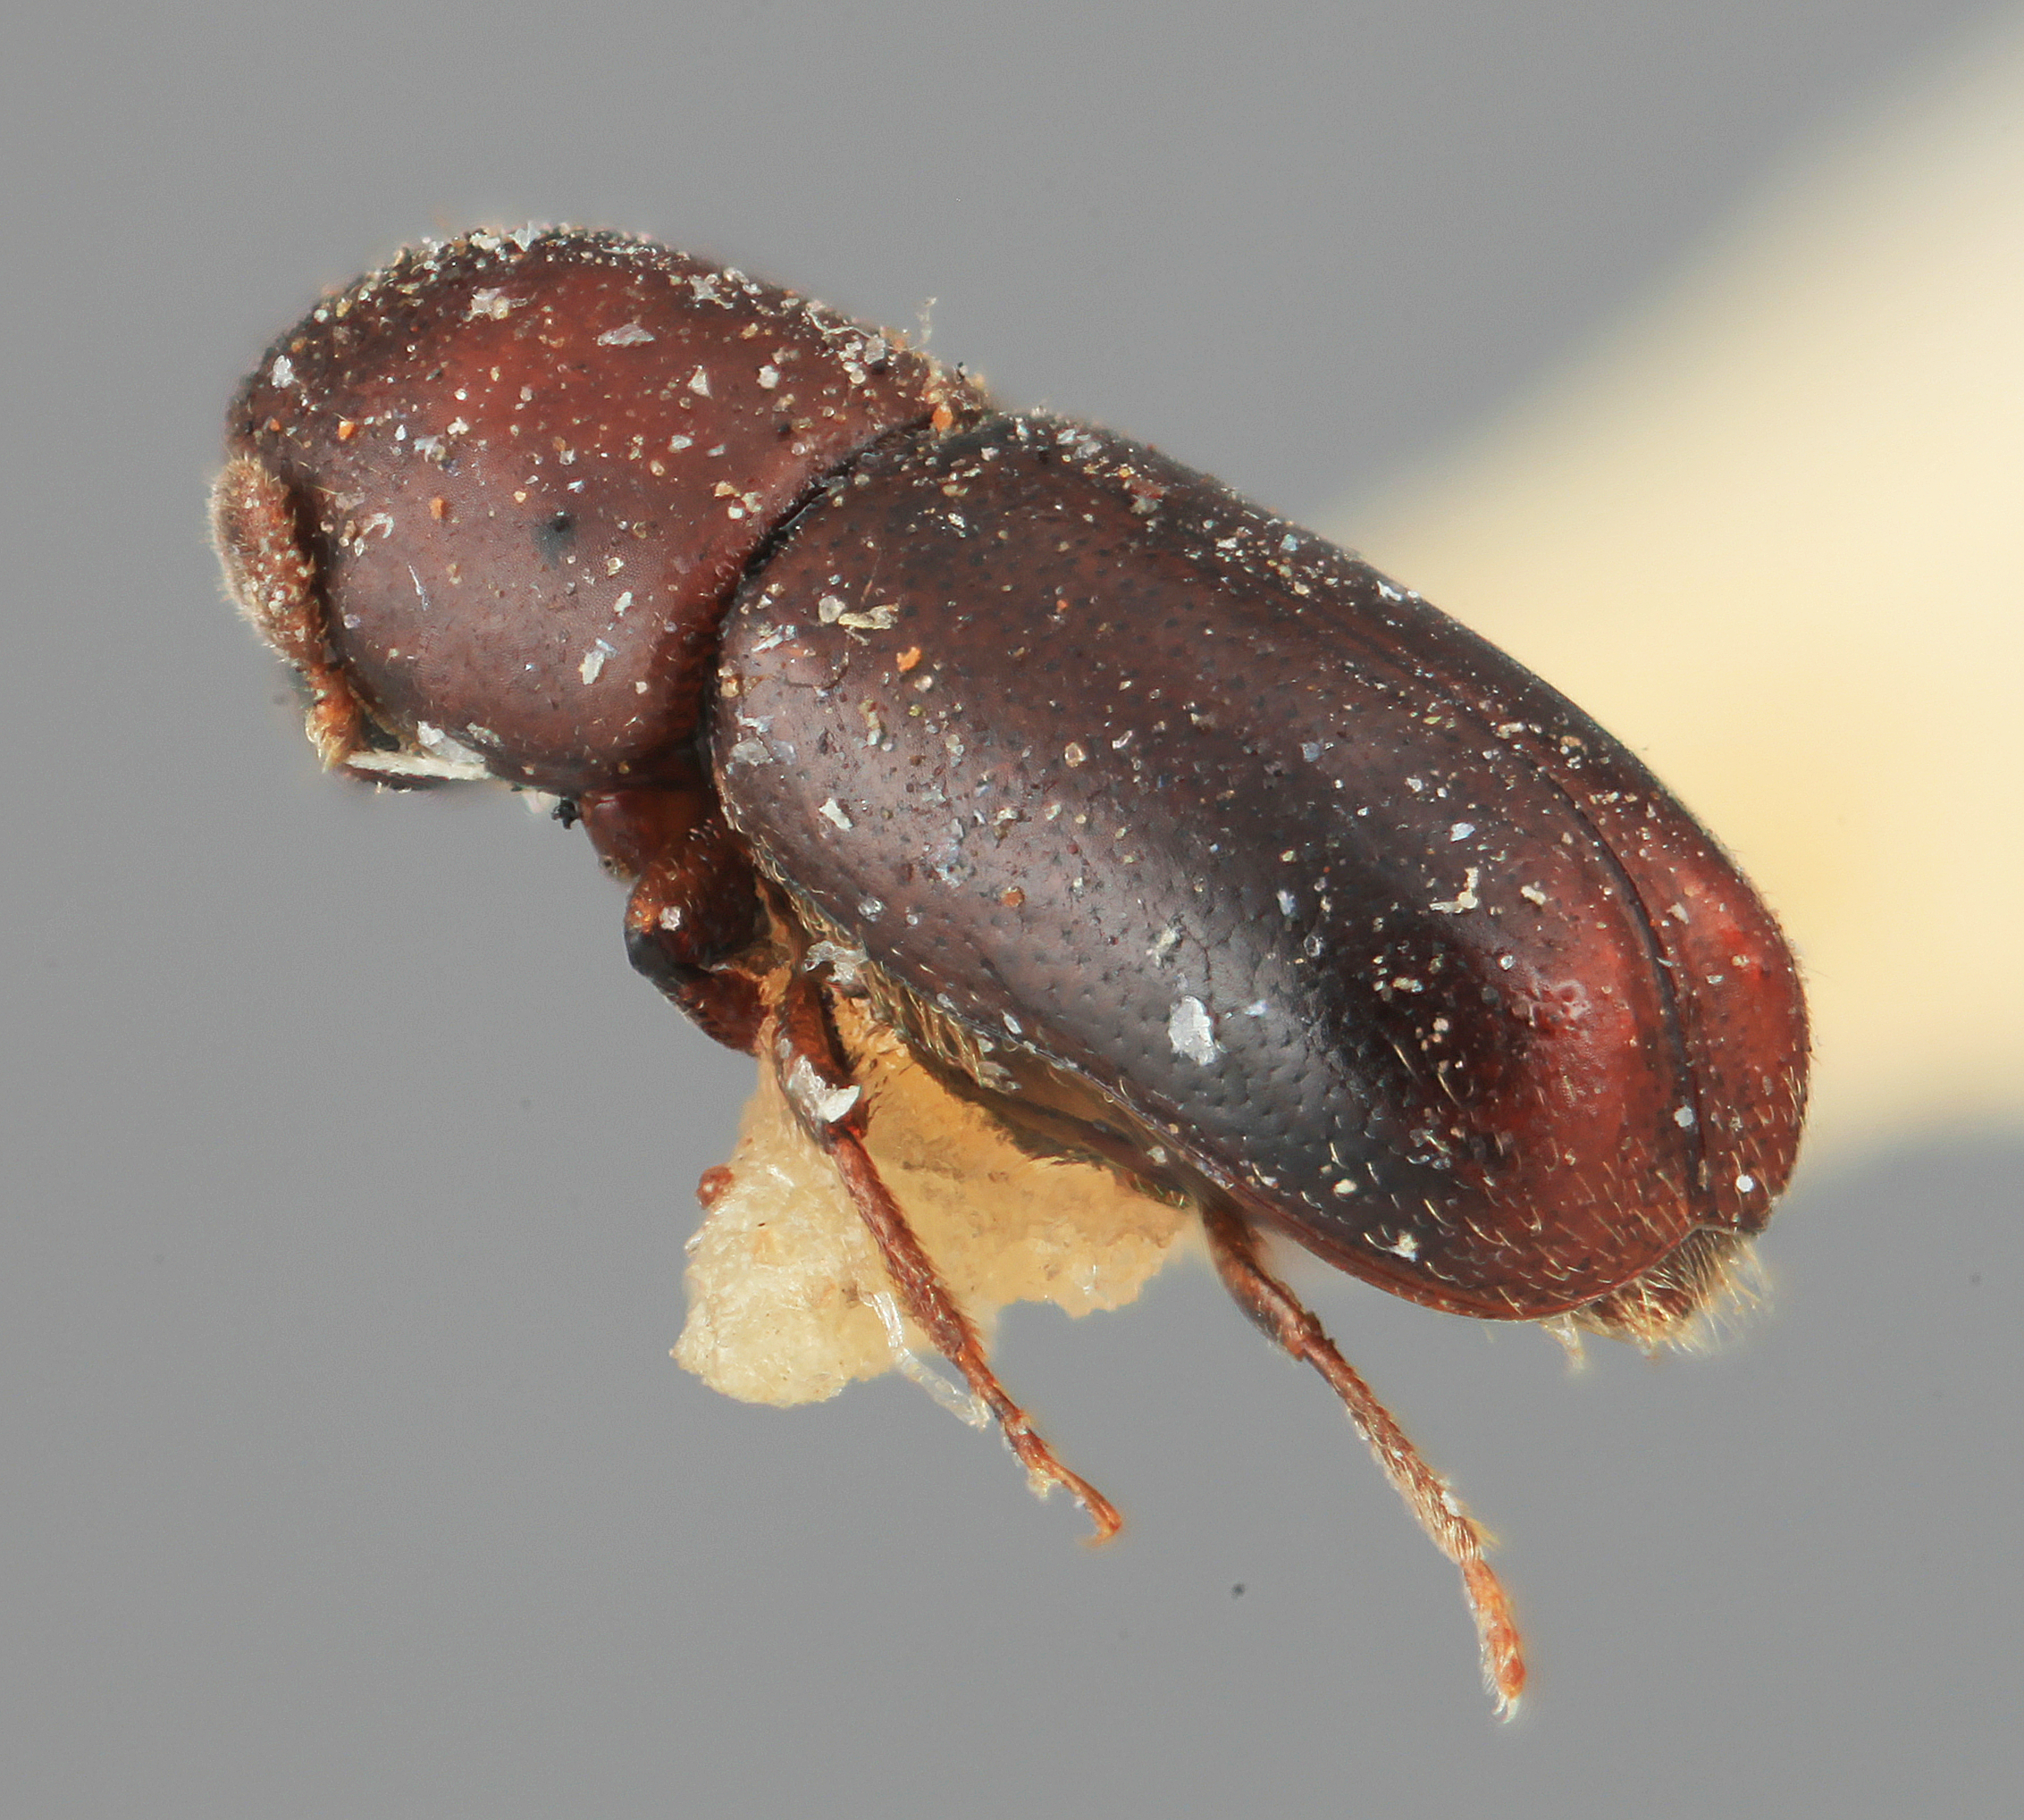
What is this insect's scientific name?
Microcorthylus obscuriceps
